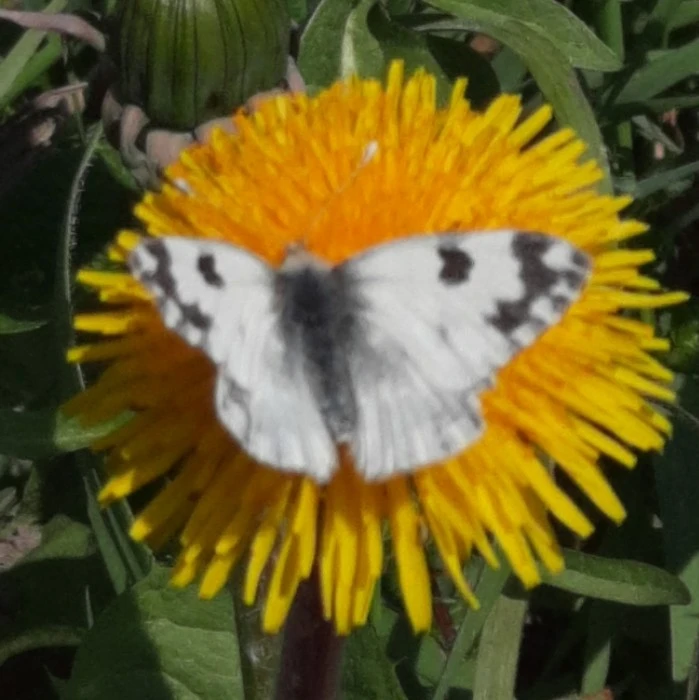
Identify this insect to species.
Pontia edusa
